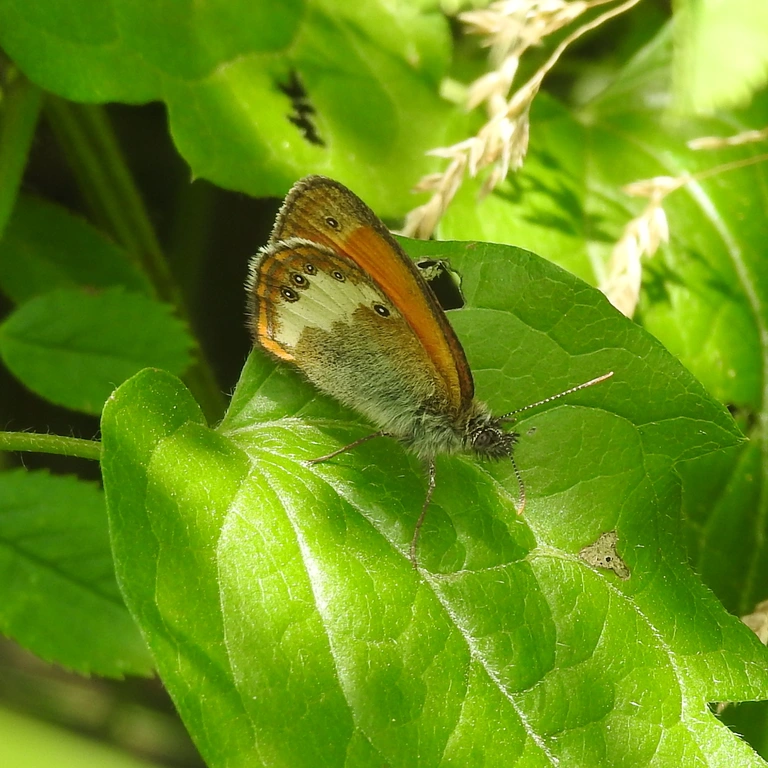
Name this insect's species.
Coenonympha arcania
